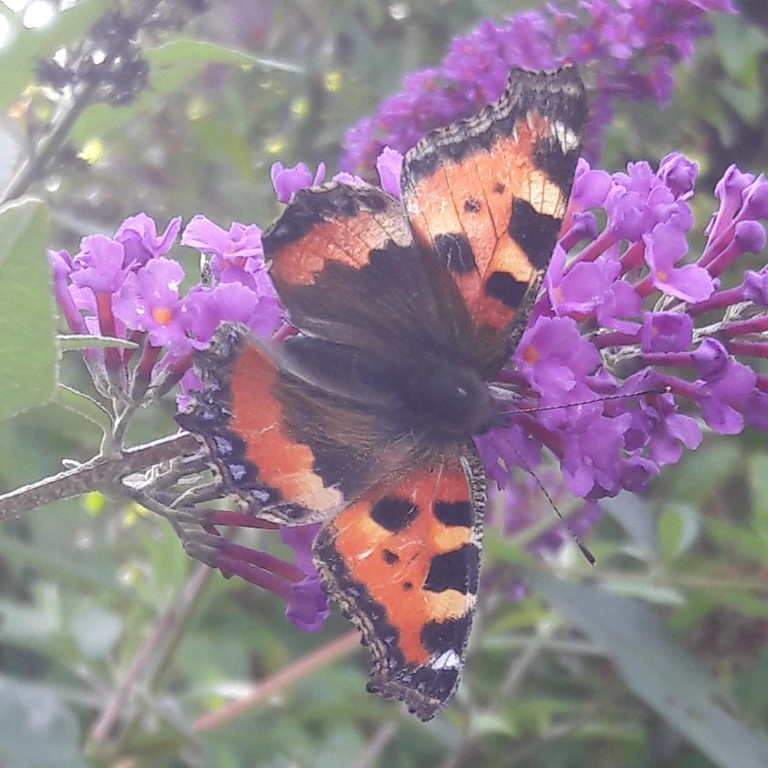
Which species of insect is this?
Aglais urticae
